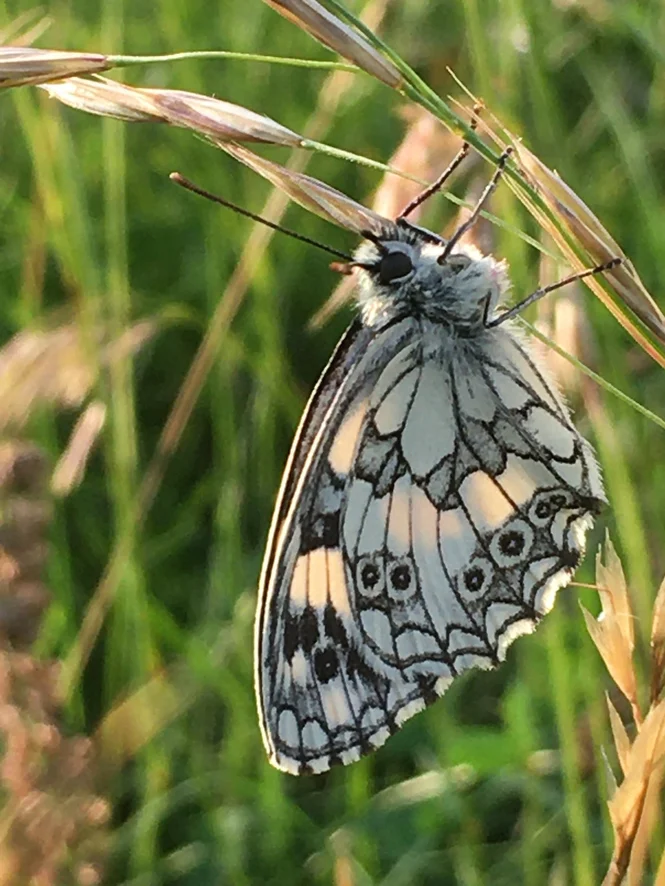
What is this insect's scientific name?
Melanargia galathea
